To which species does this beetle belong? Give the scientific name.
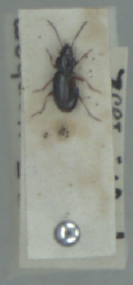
Bembidion obtusum
